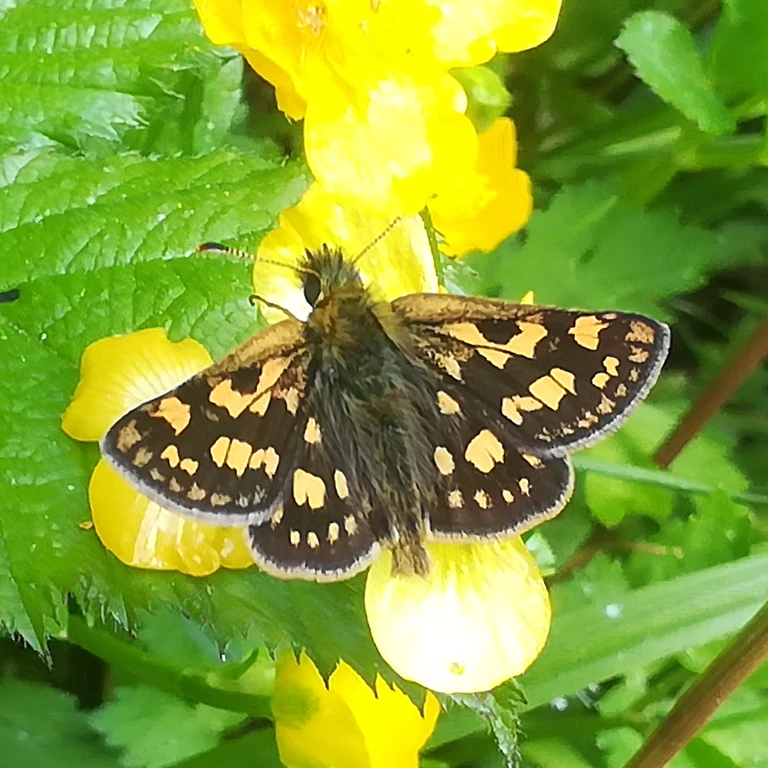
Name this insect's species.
Carterocephalus palaemon
